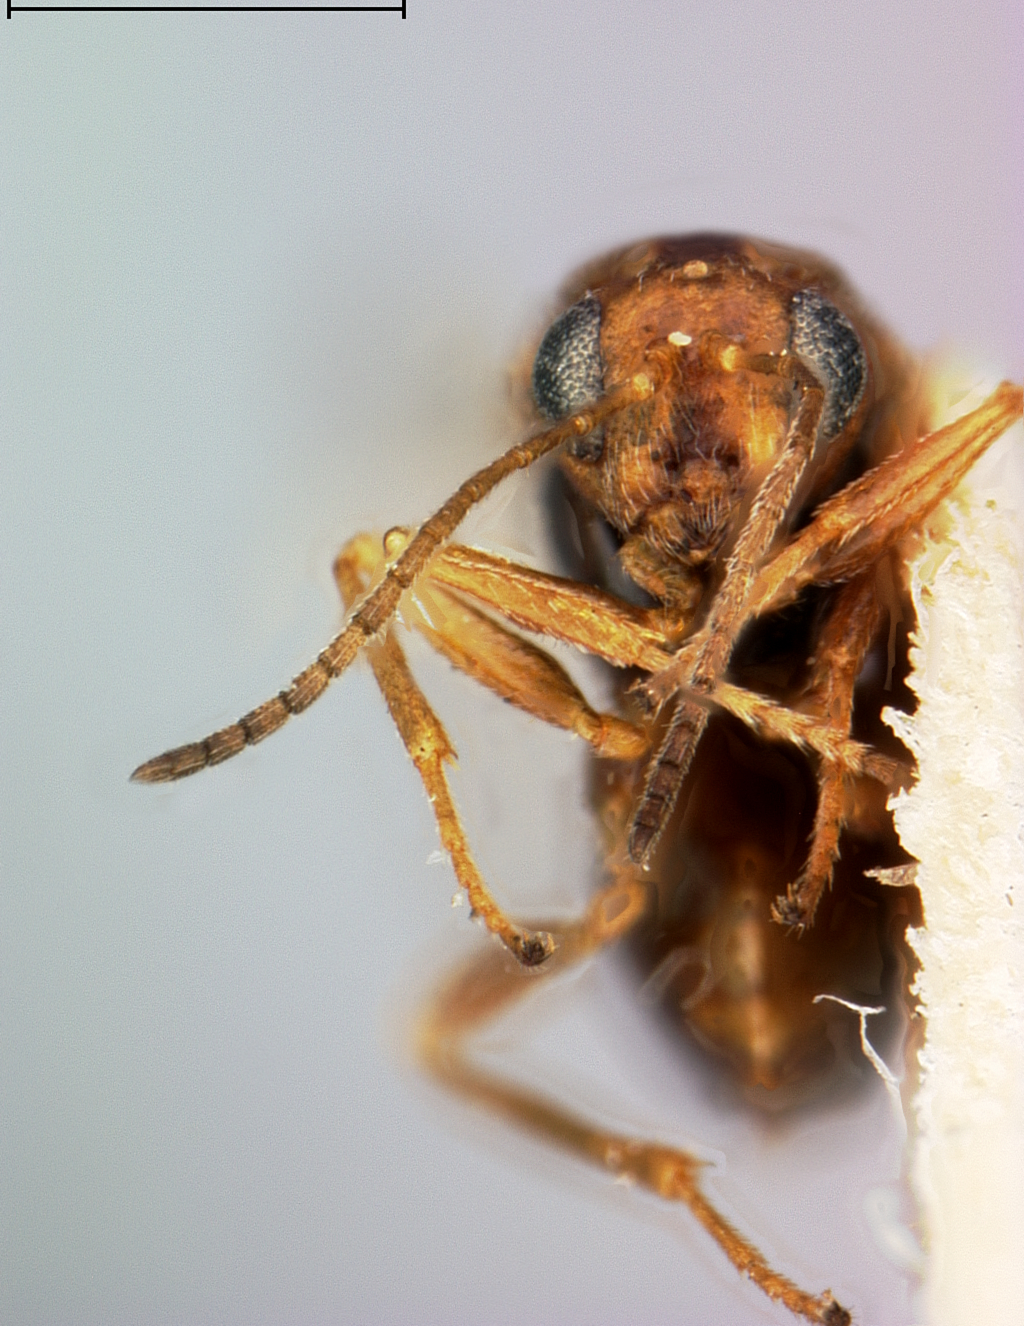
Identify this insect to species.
Andricus splendens
